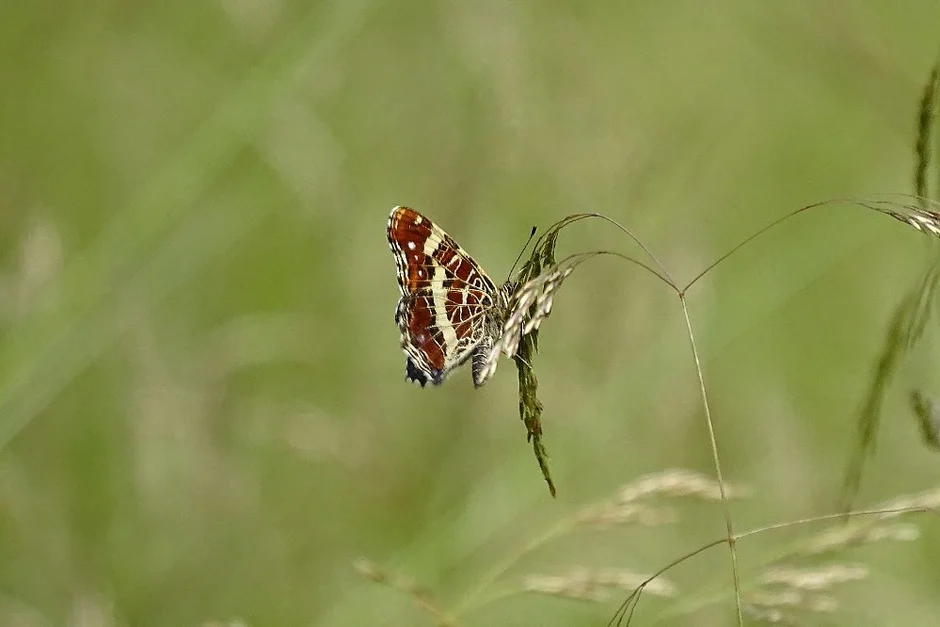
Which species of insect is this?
Araschnia levana
